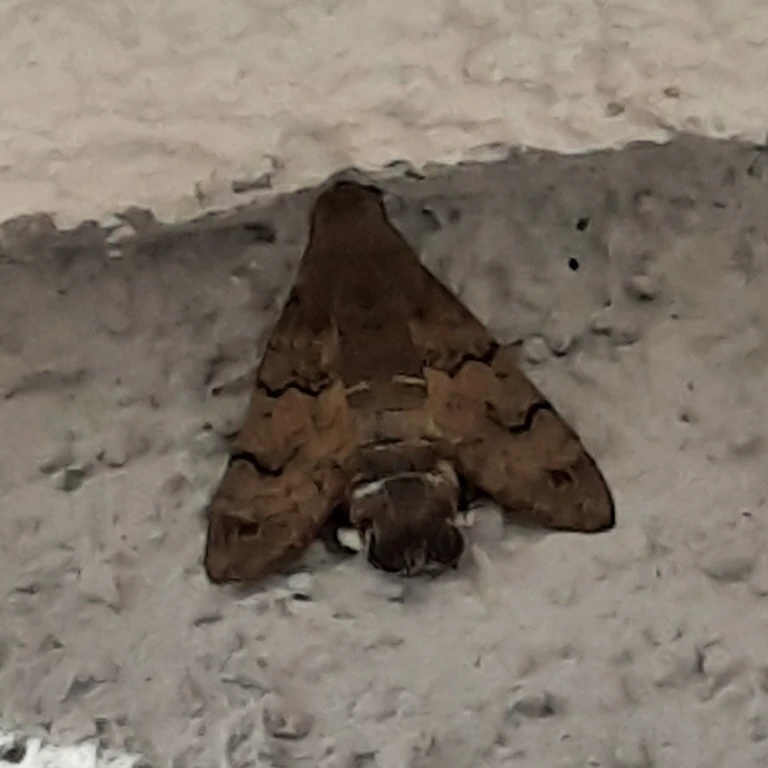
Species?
Macroglossum stellatarum
